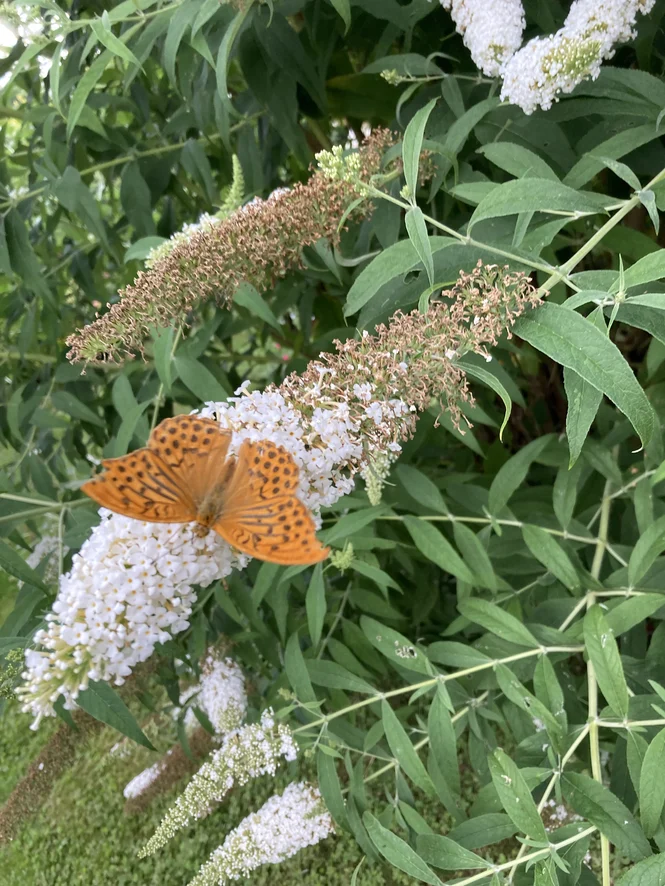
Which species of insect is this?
Argynnis paphia
